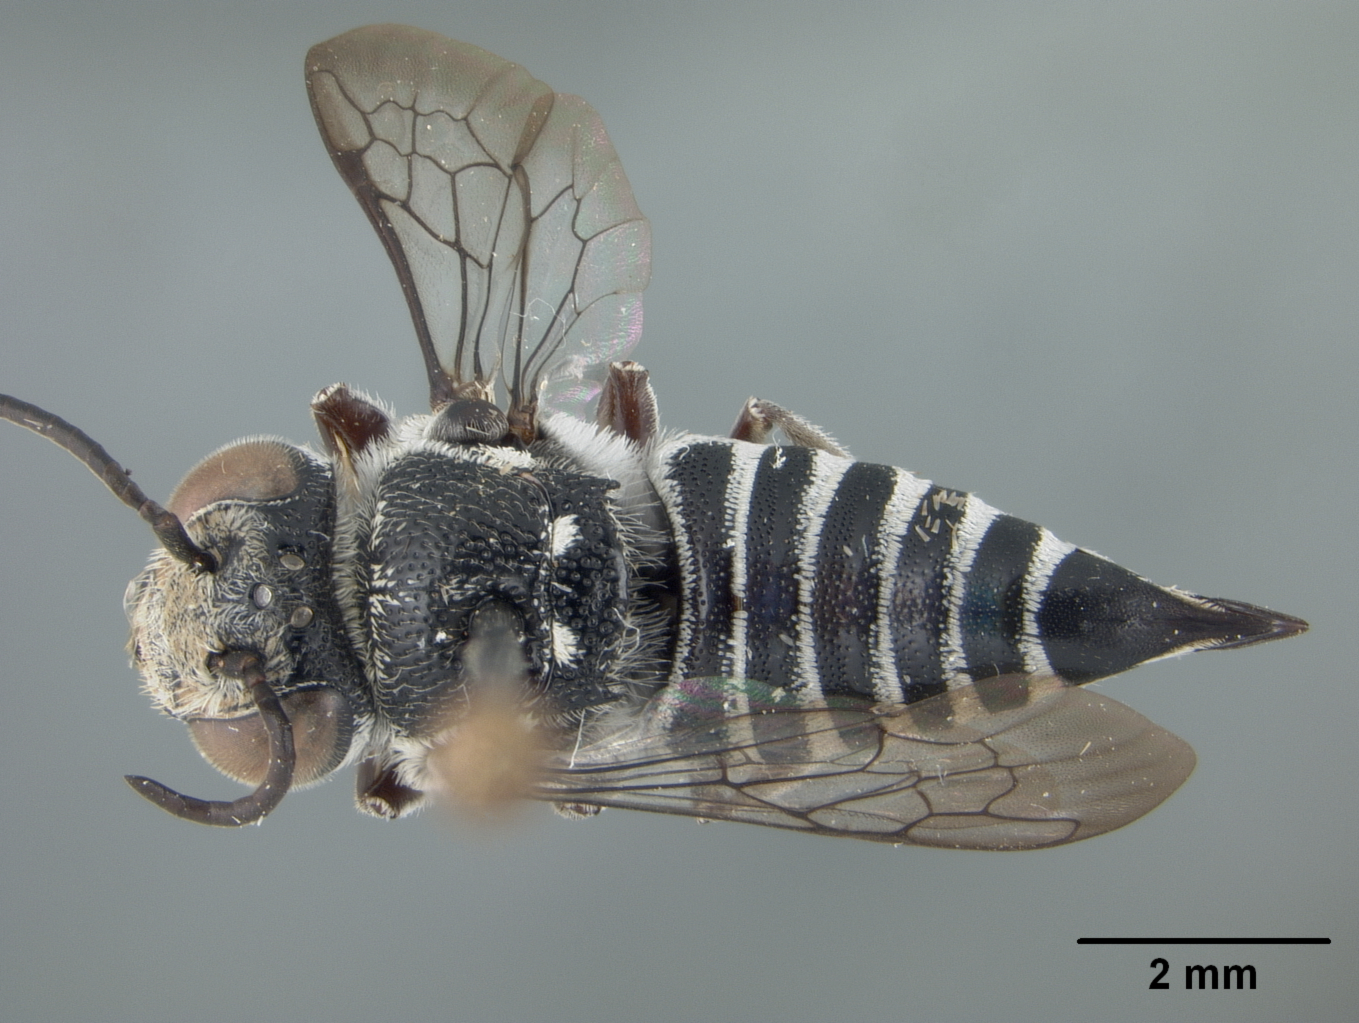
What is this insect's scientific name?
Coelioxys nitidiscutellaris
